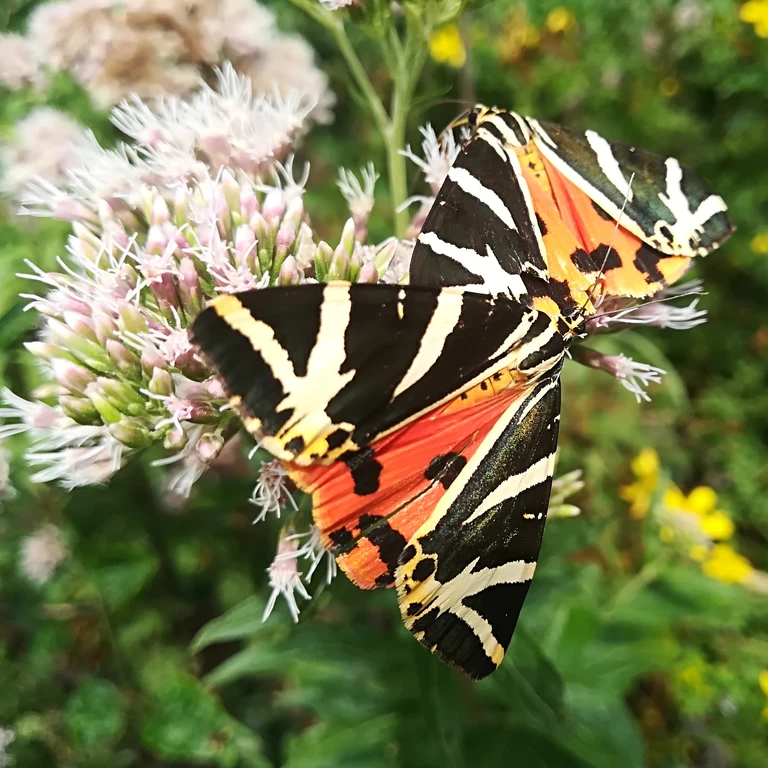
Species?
Euplagia quadripunctaria
